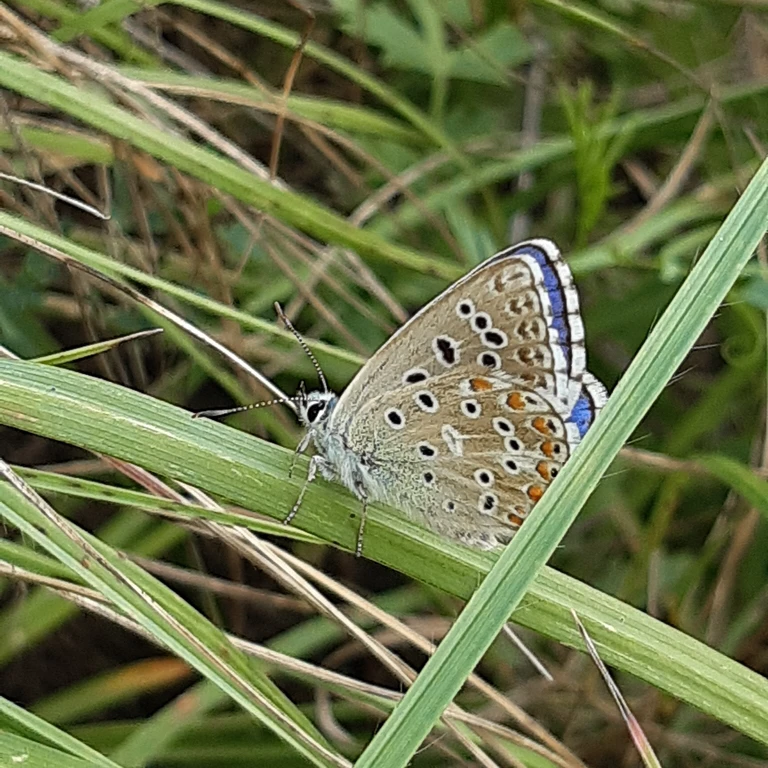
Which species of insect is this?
Lysandra bellargus
